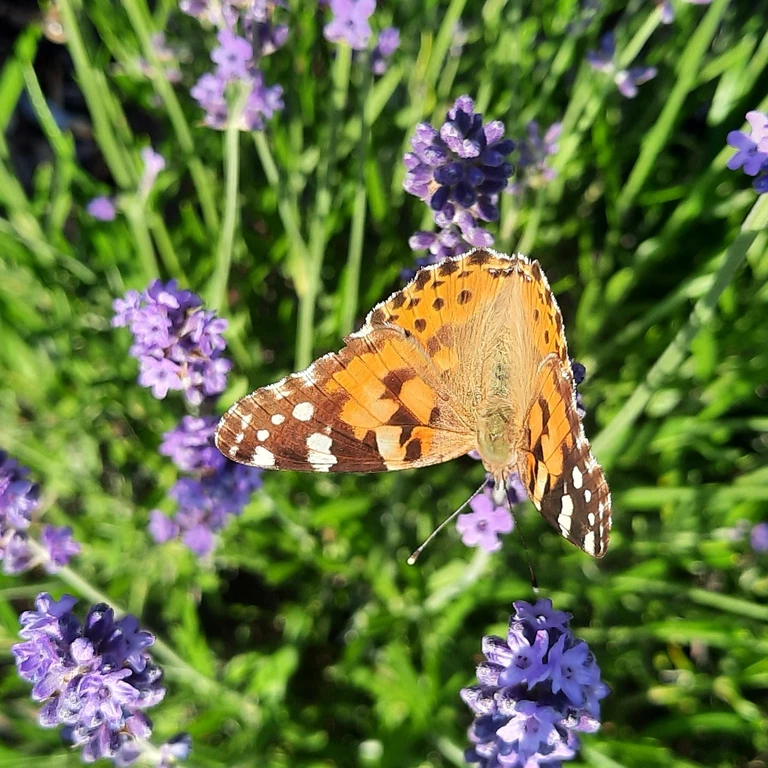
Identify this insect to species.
Vanessa cardui
